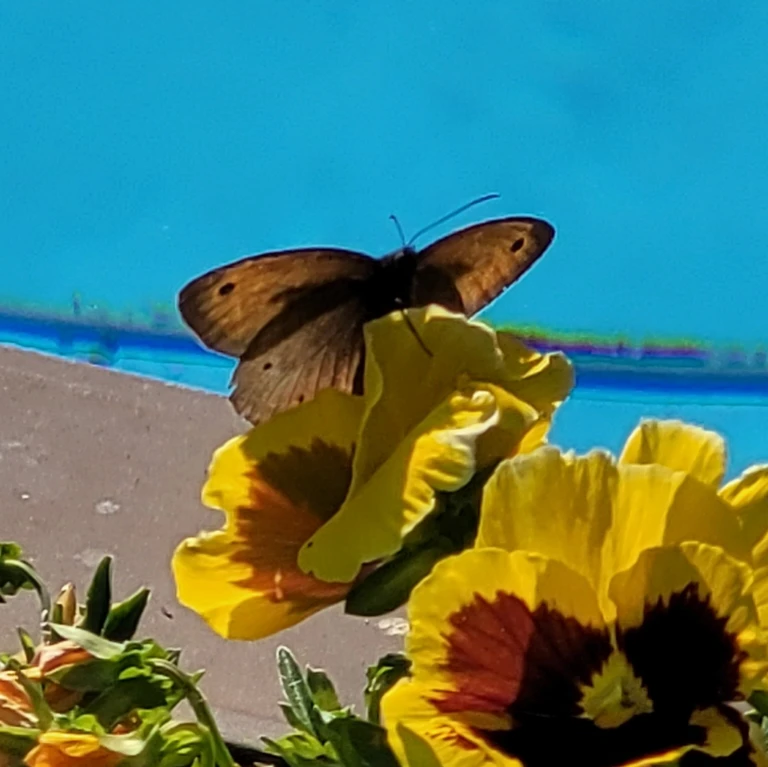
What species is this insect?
Maniola jurtina
